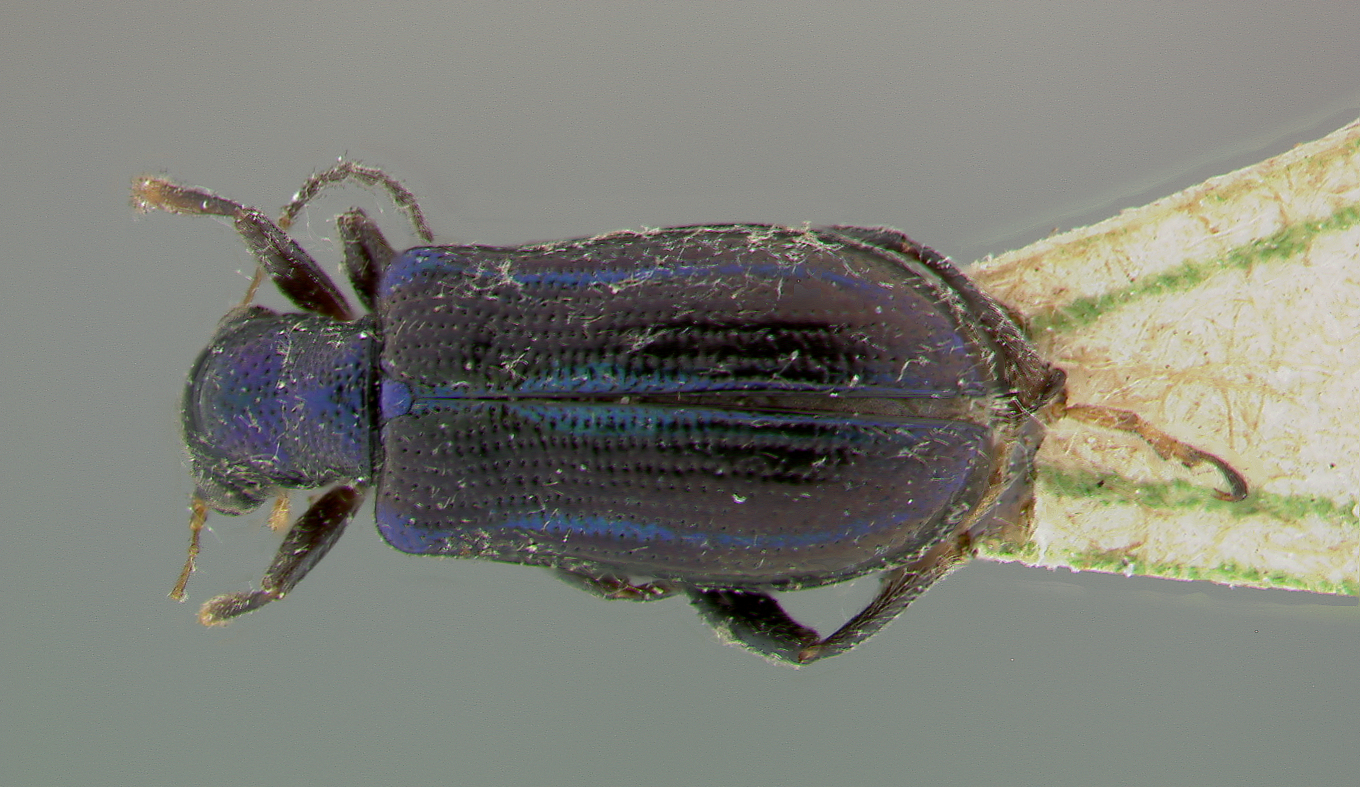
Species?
Megascelis ornata
